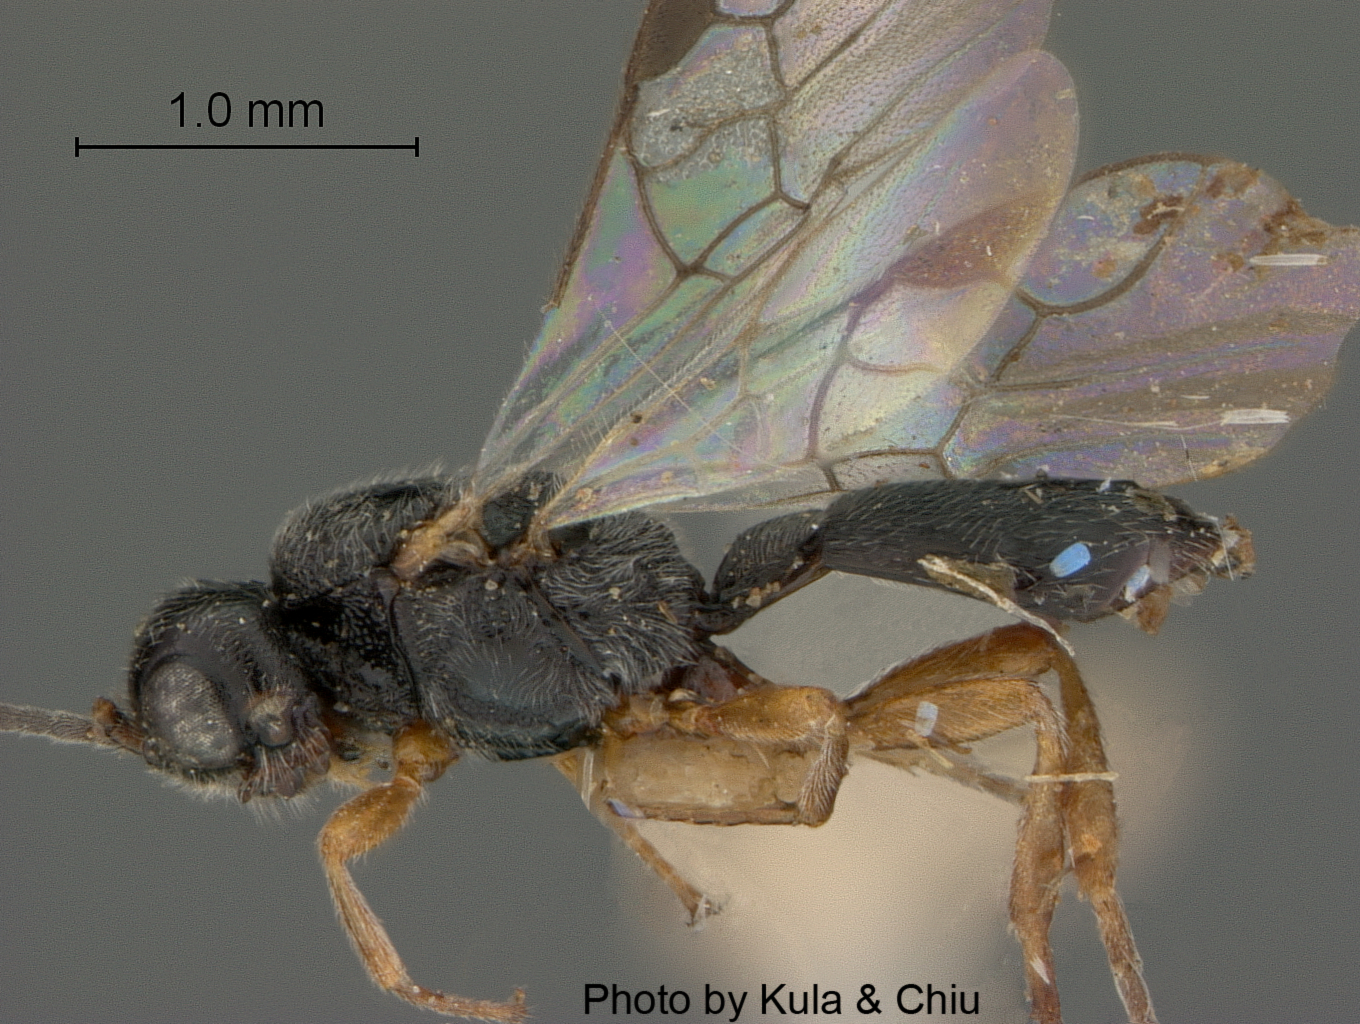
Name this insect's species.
Symphya nigricornis
